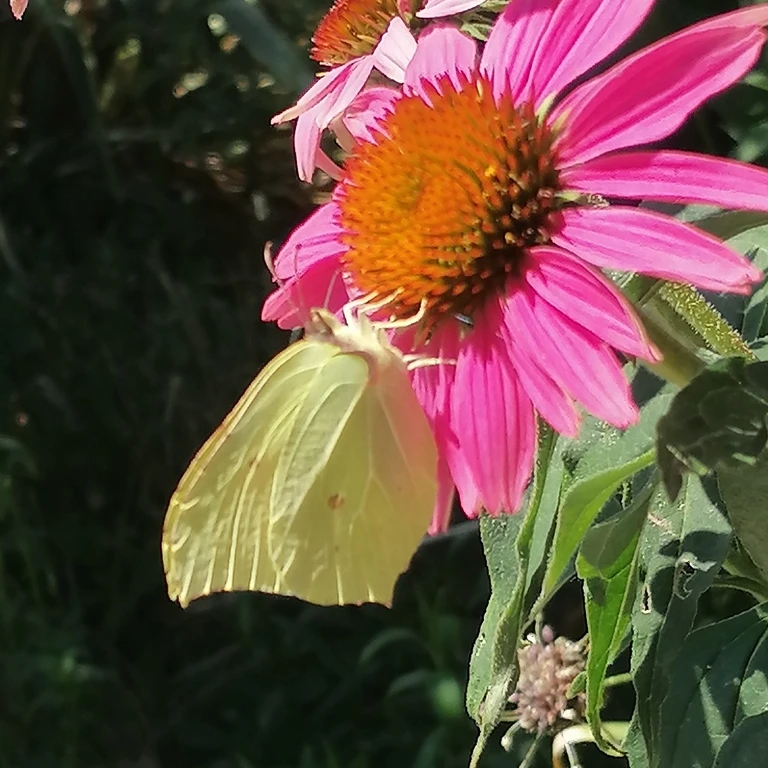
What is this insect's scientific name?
Gonepteryx rhamni
